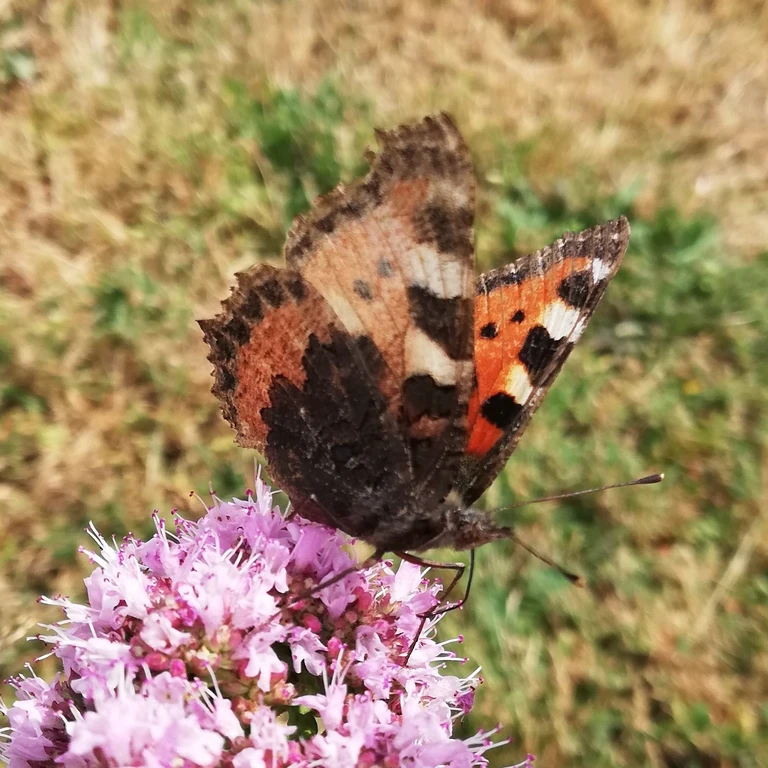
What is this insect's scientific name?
Aglais urticae
